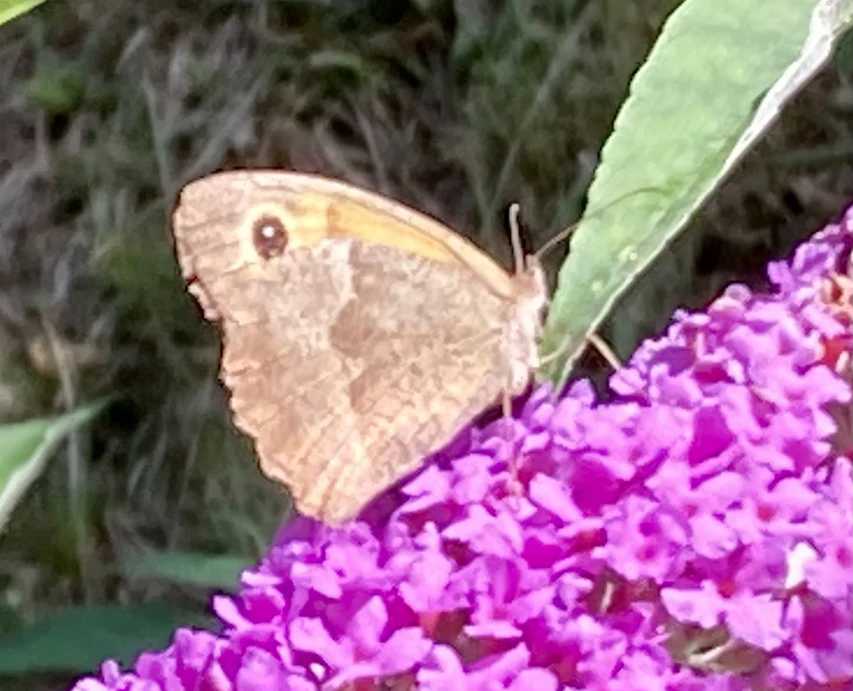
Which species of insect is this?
Maniola jurtina
